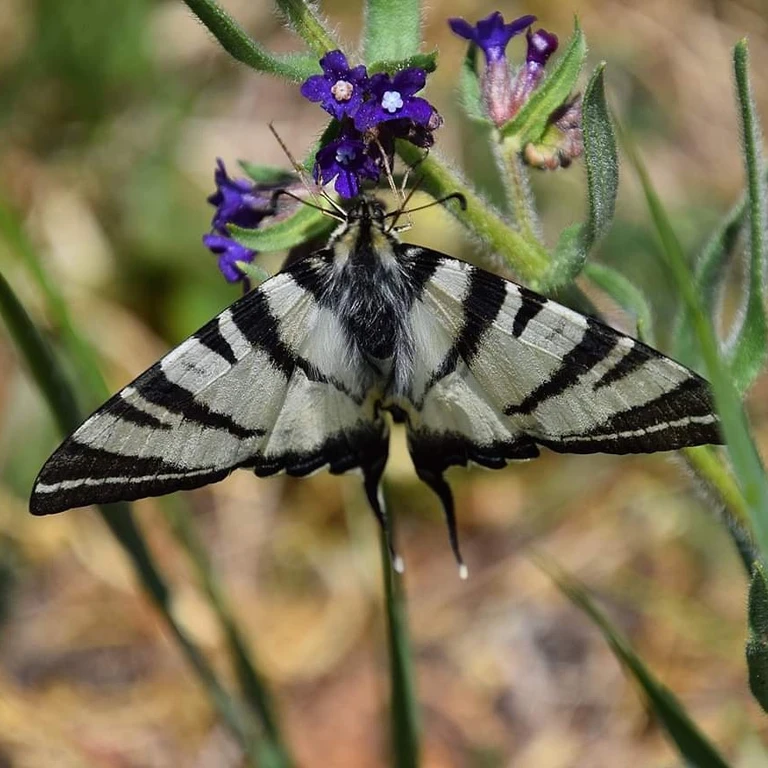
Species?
Iphiclides podalirius
